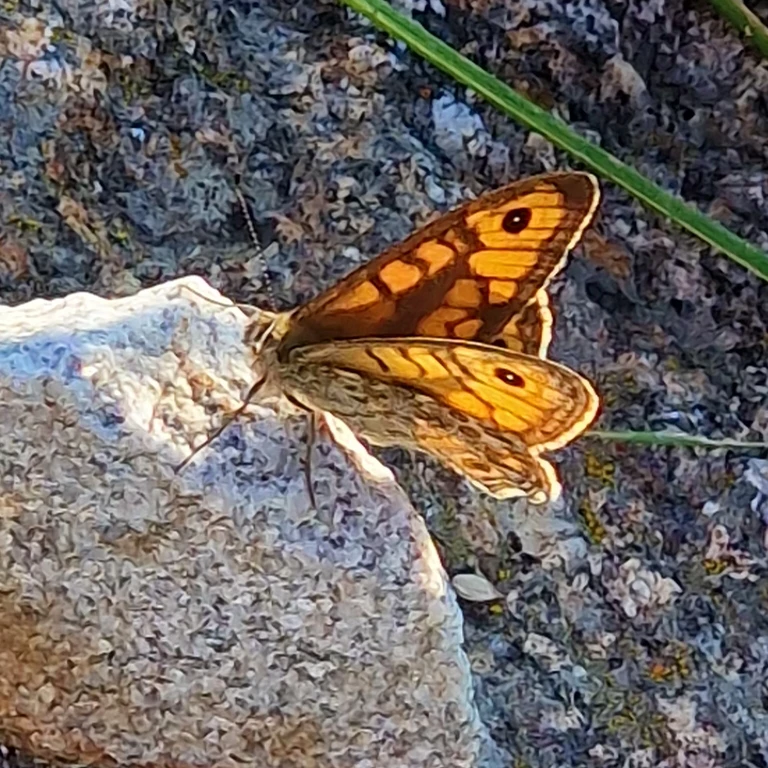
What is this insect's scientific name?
Lasiommata megera (also Pararge megera)
